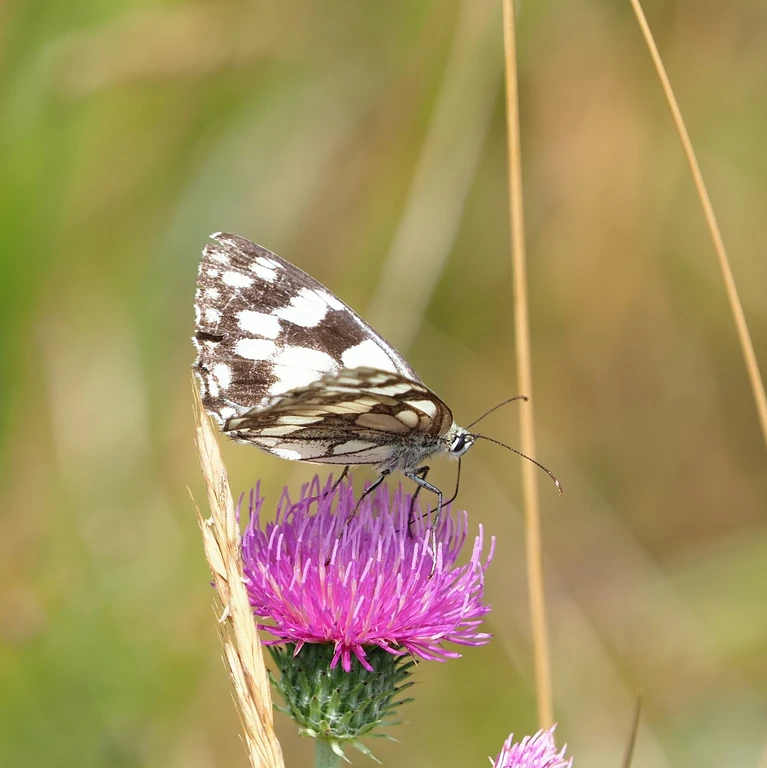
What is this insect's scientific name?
Melanargia galathea
